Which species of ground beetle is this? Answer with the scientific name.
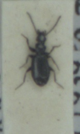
Microlestes maurus
